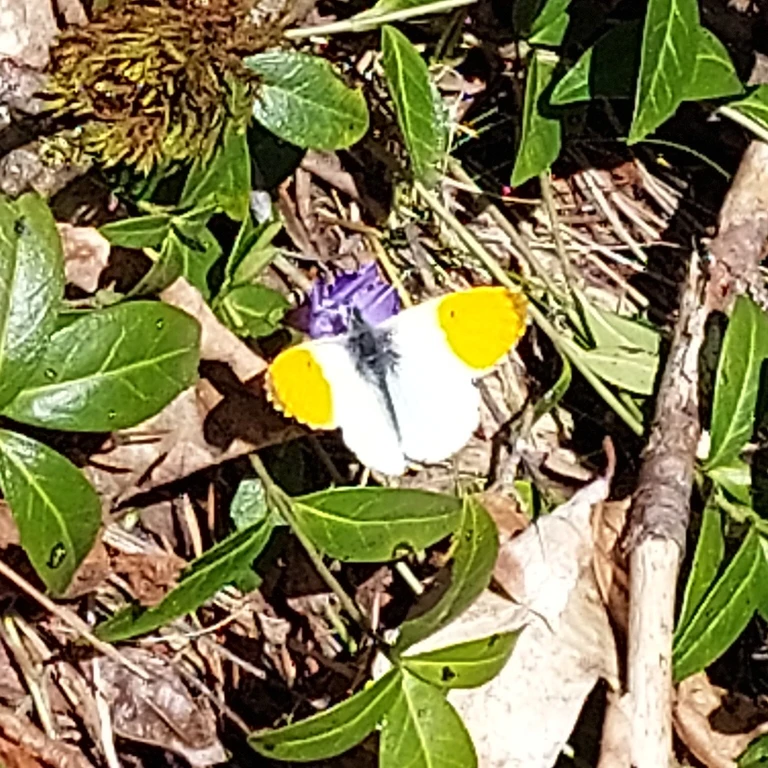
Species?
Anthocharis cardamines
